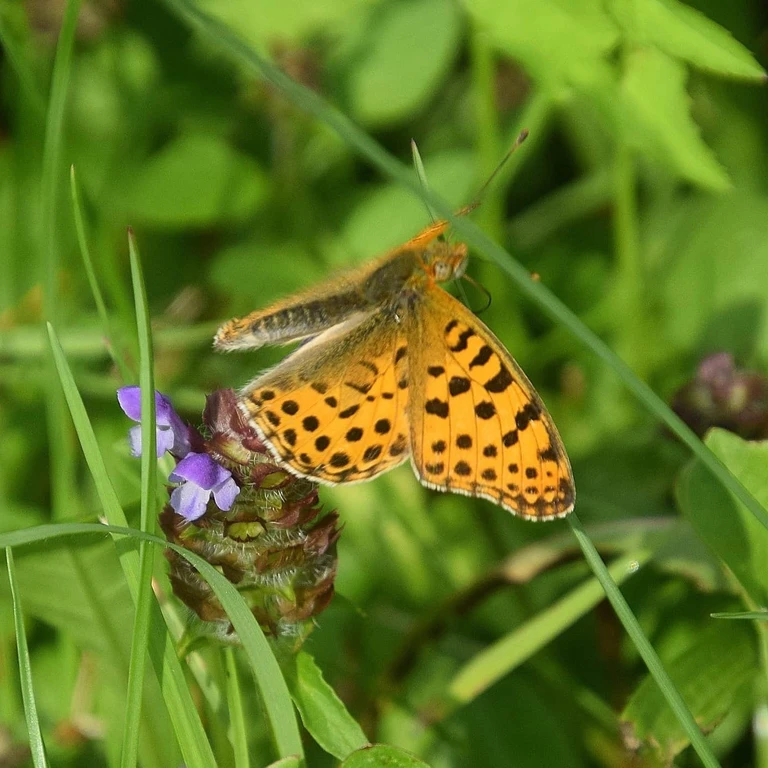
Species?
Issoria lathonia
